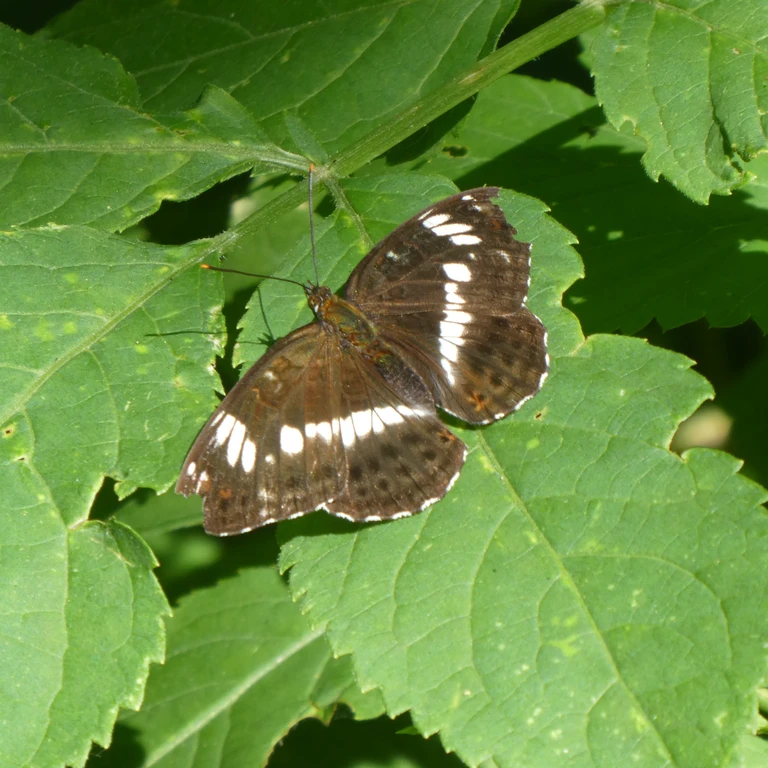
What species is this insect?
Limenitis camilla (also Ladoga camilla)
